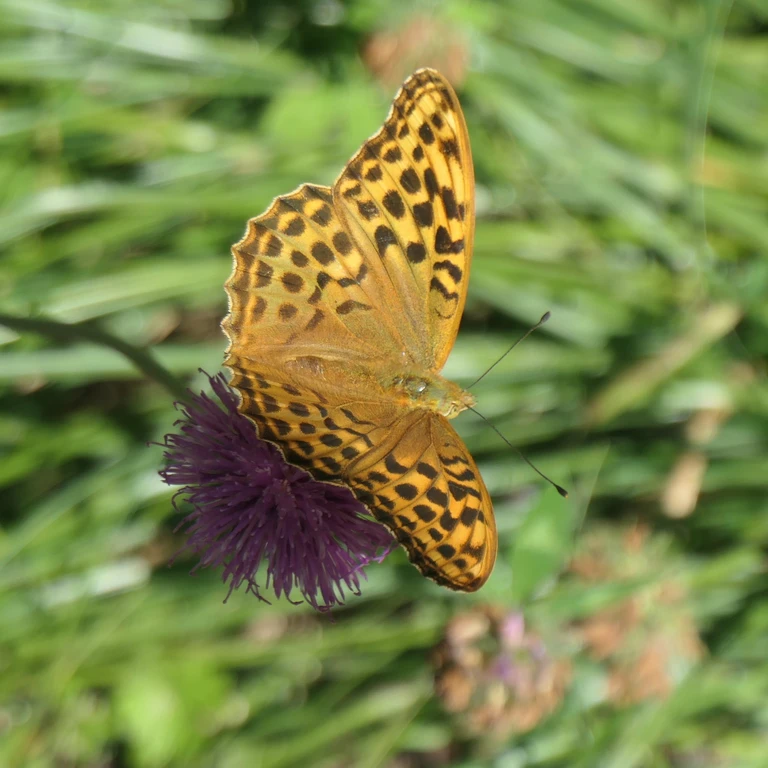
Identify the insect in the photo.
Argynnis paphia
